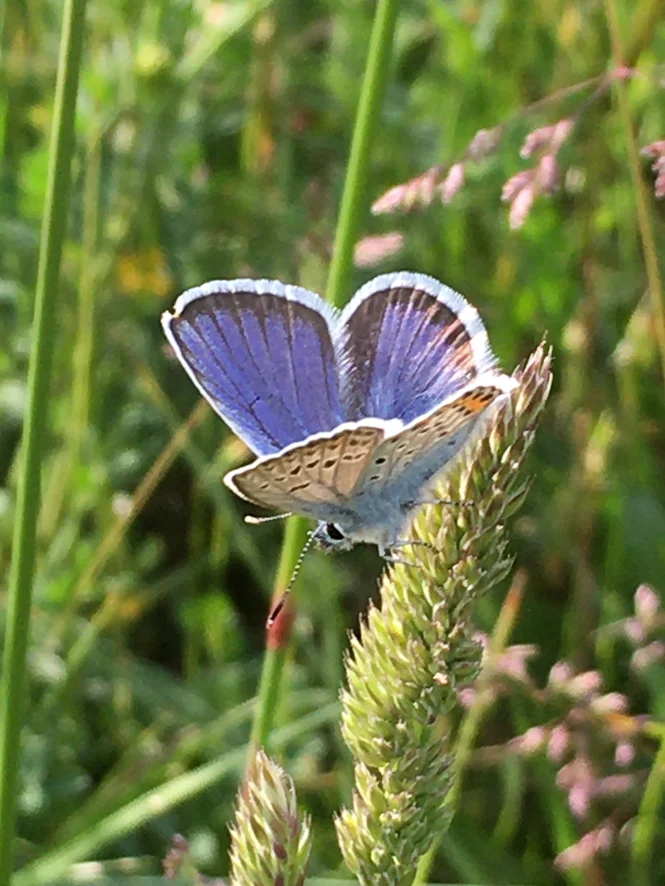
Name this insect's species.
Plebejus argus
